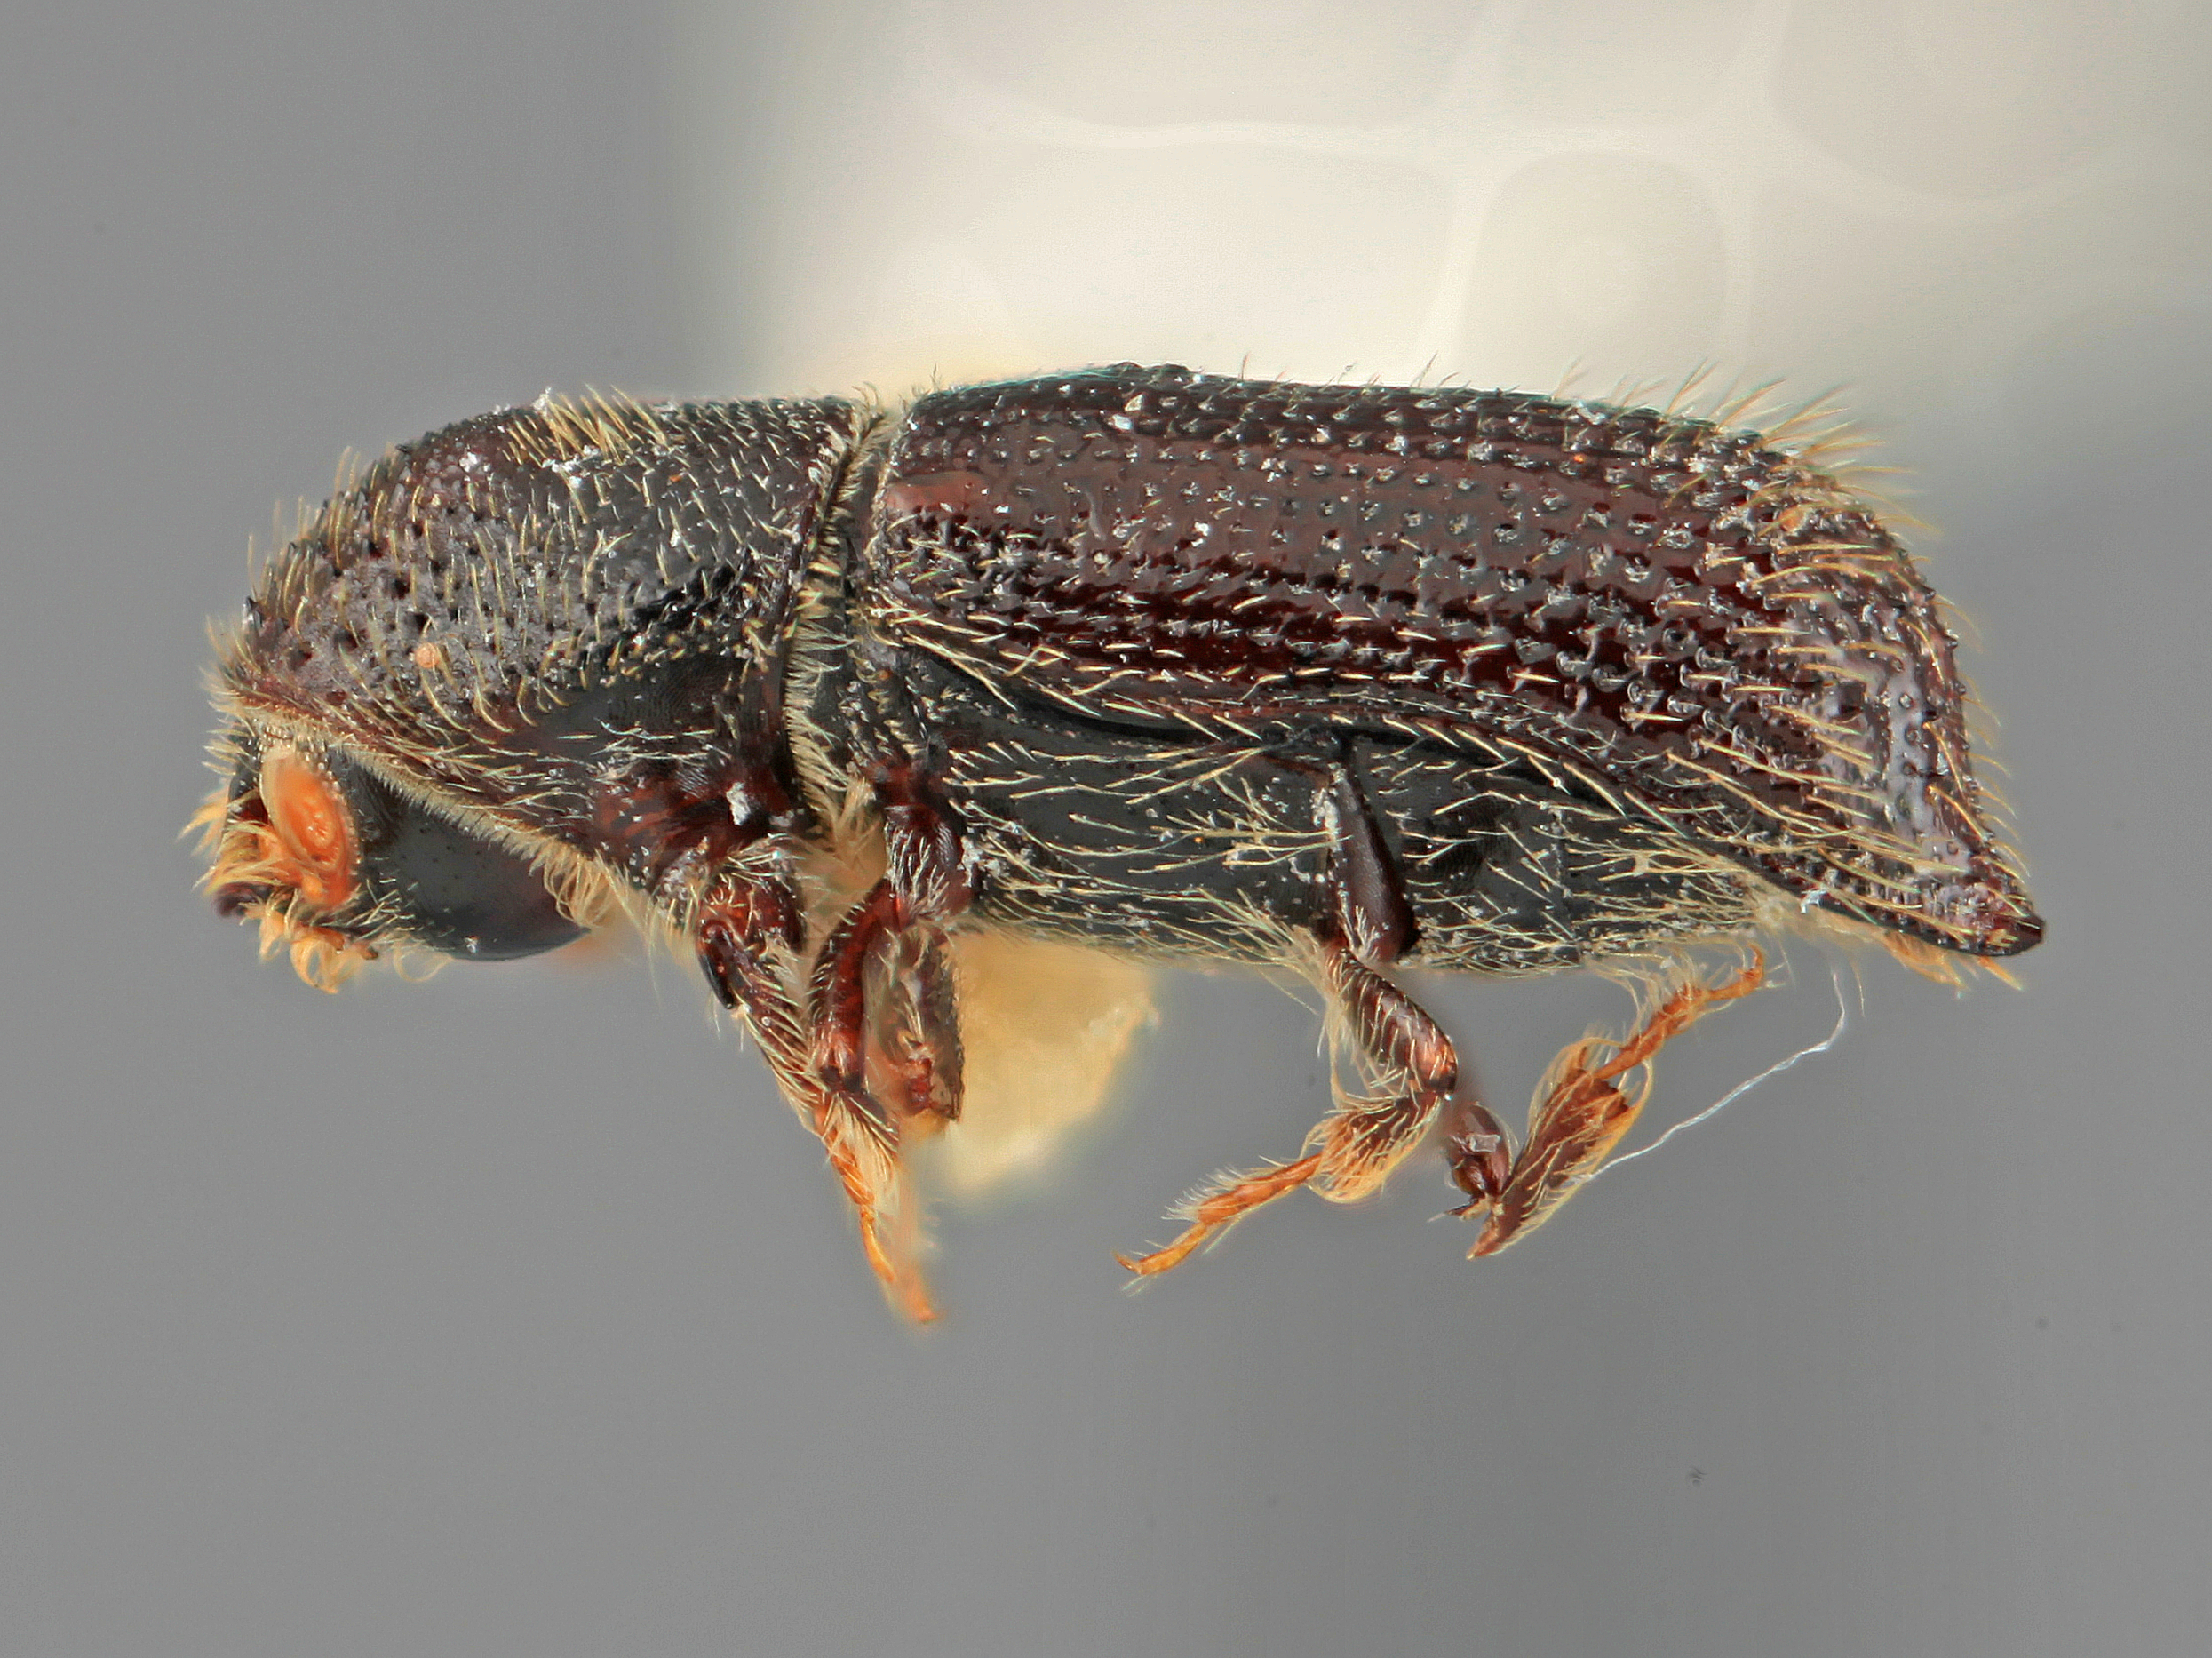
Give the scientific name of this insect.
Hylocurus longipennis
